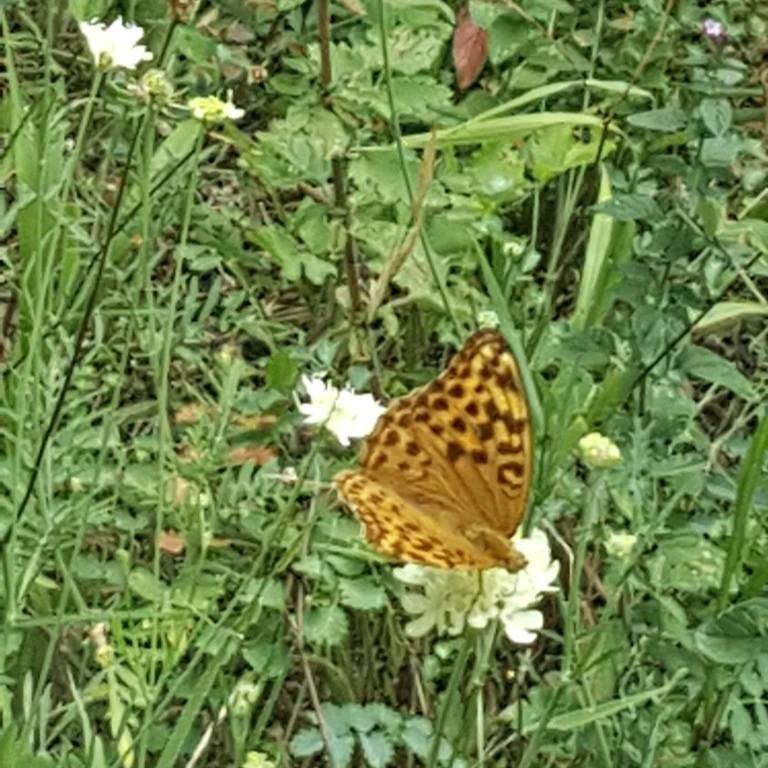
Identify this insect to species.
Argynnis paphia
